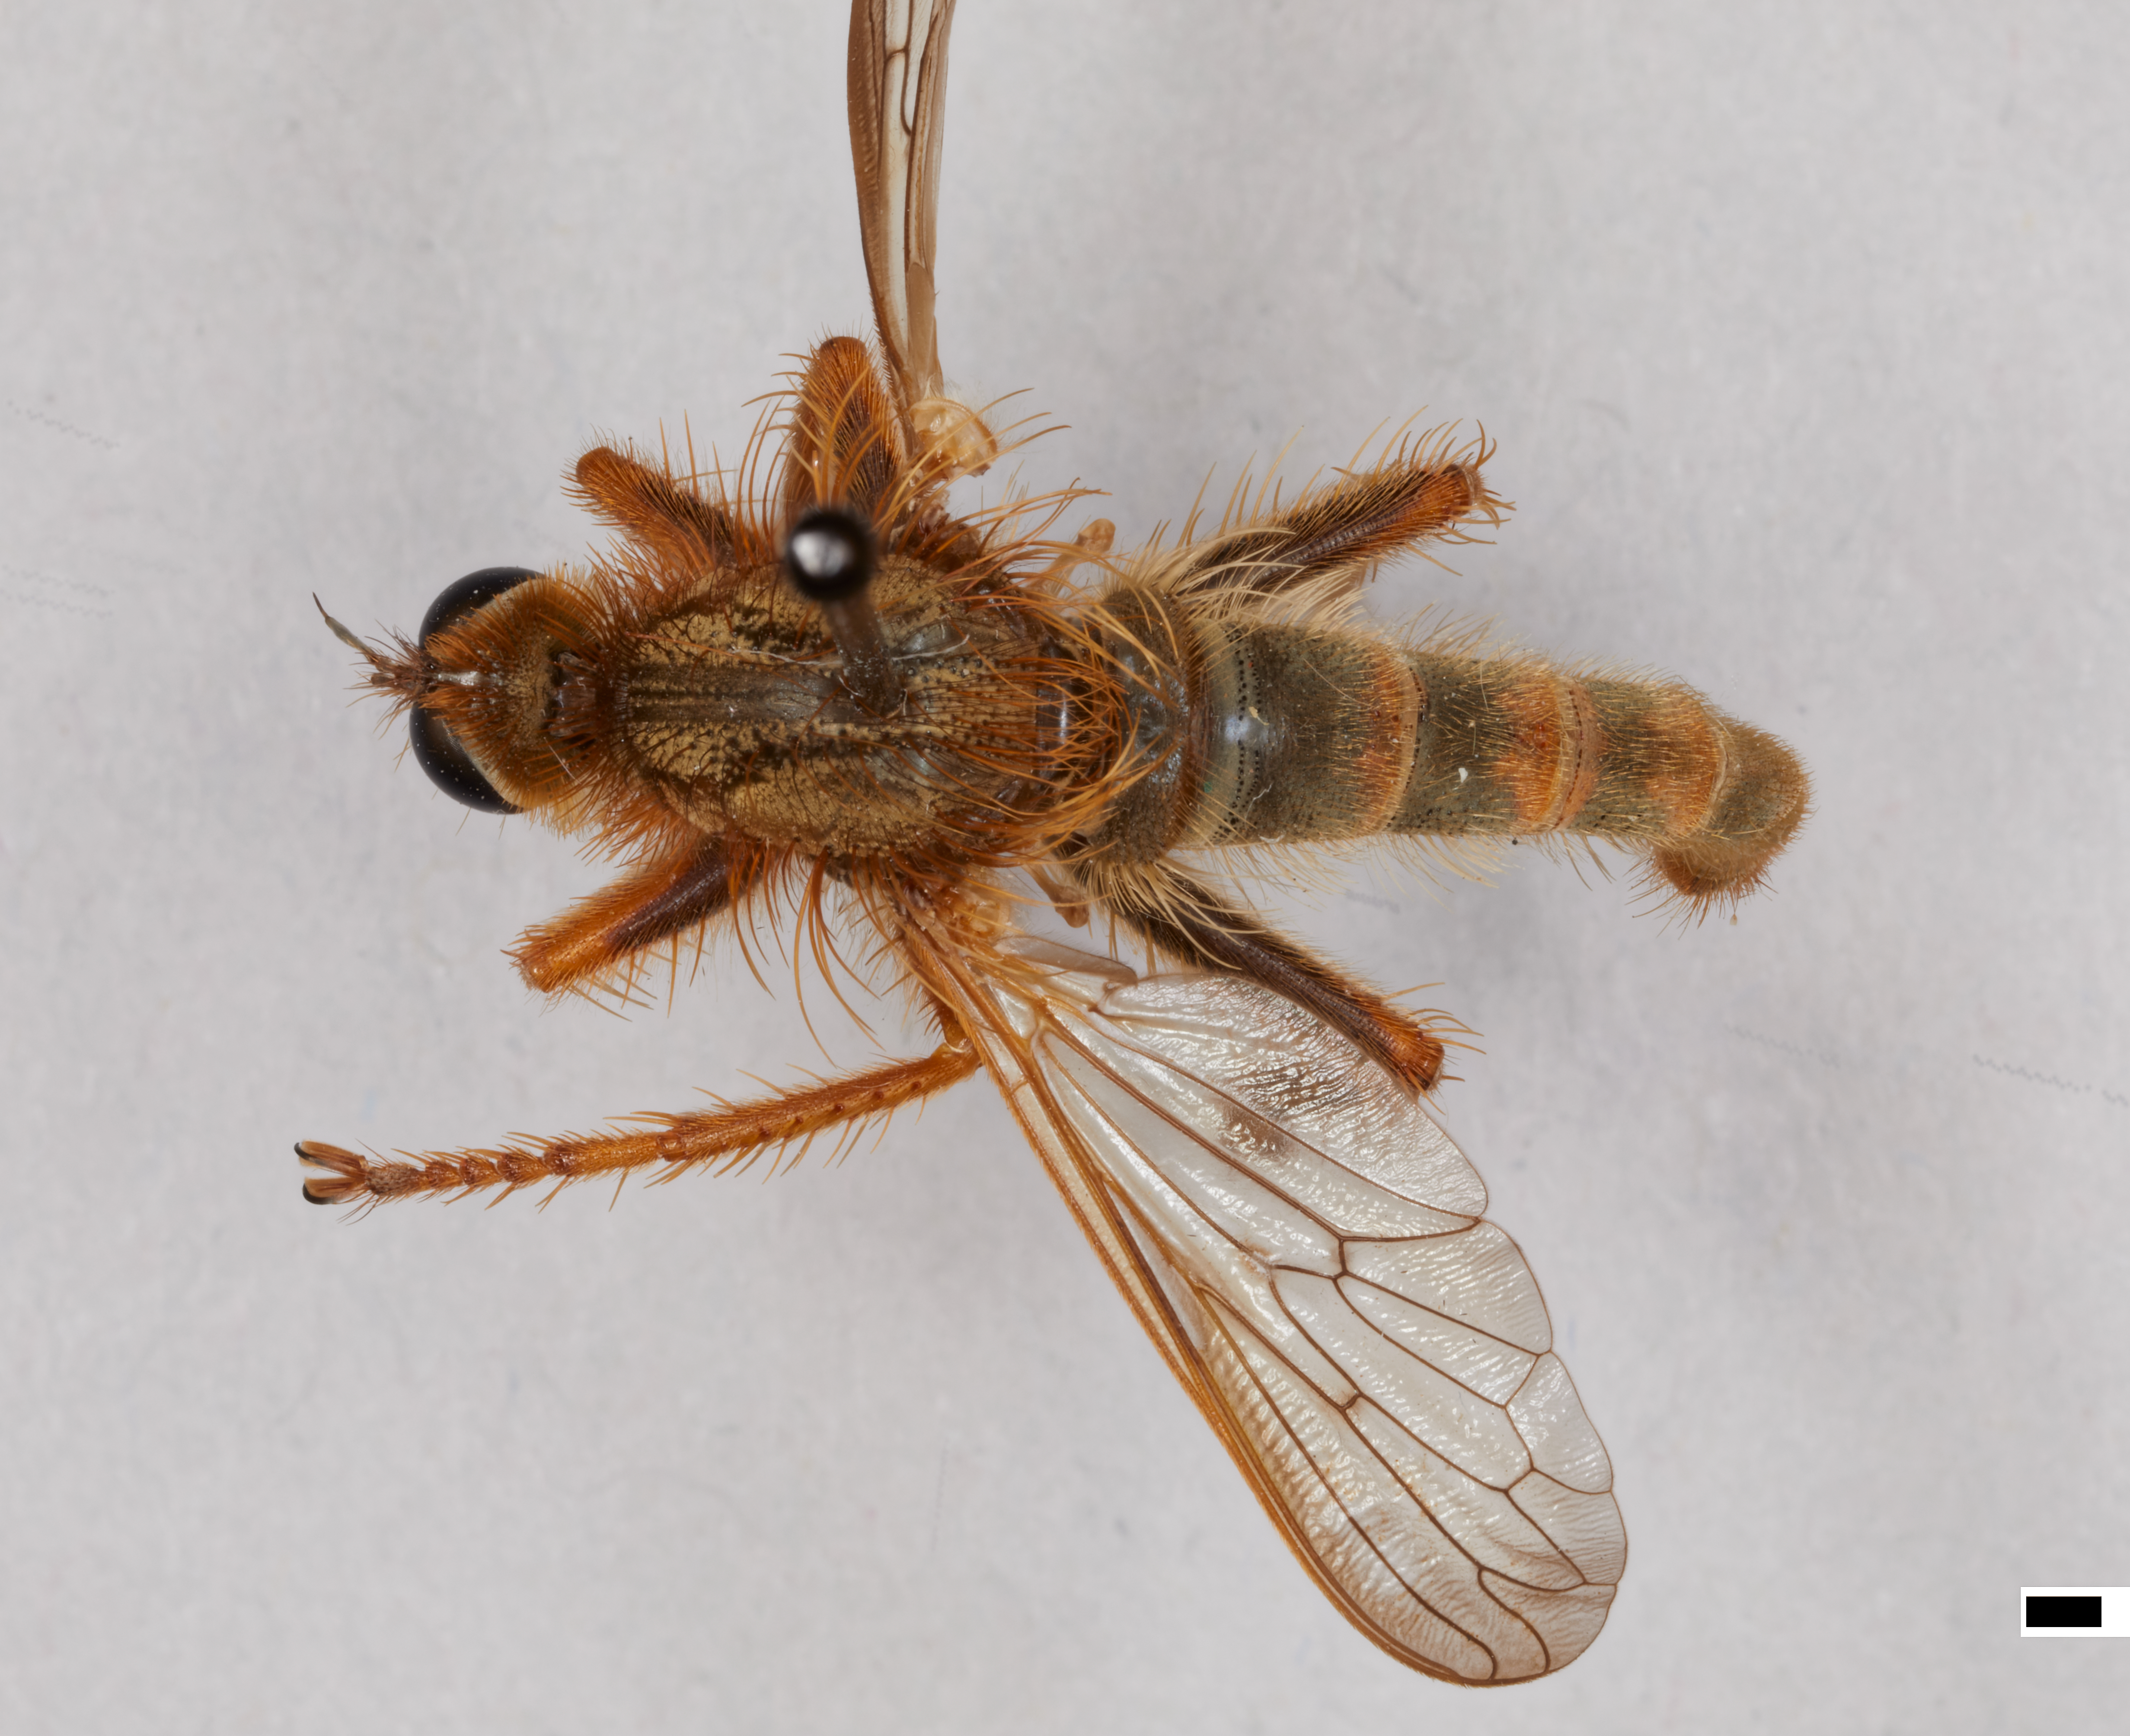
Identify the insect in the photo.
Stenopogon xochimilcae
